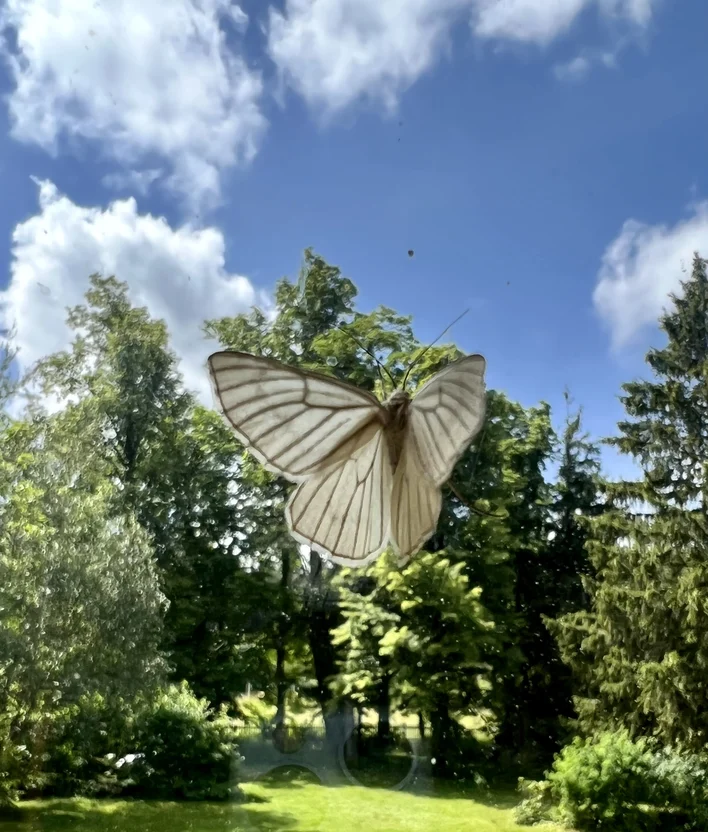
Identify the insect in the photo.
Siona lineata
